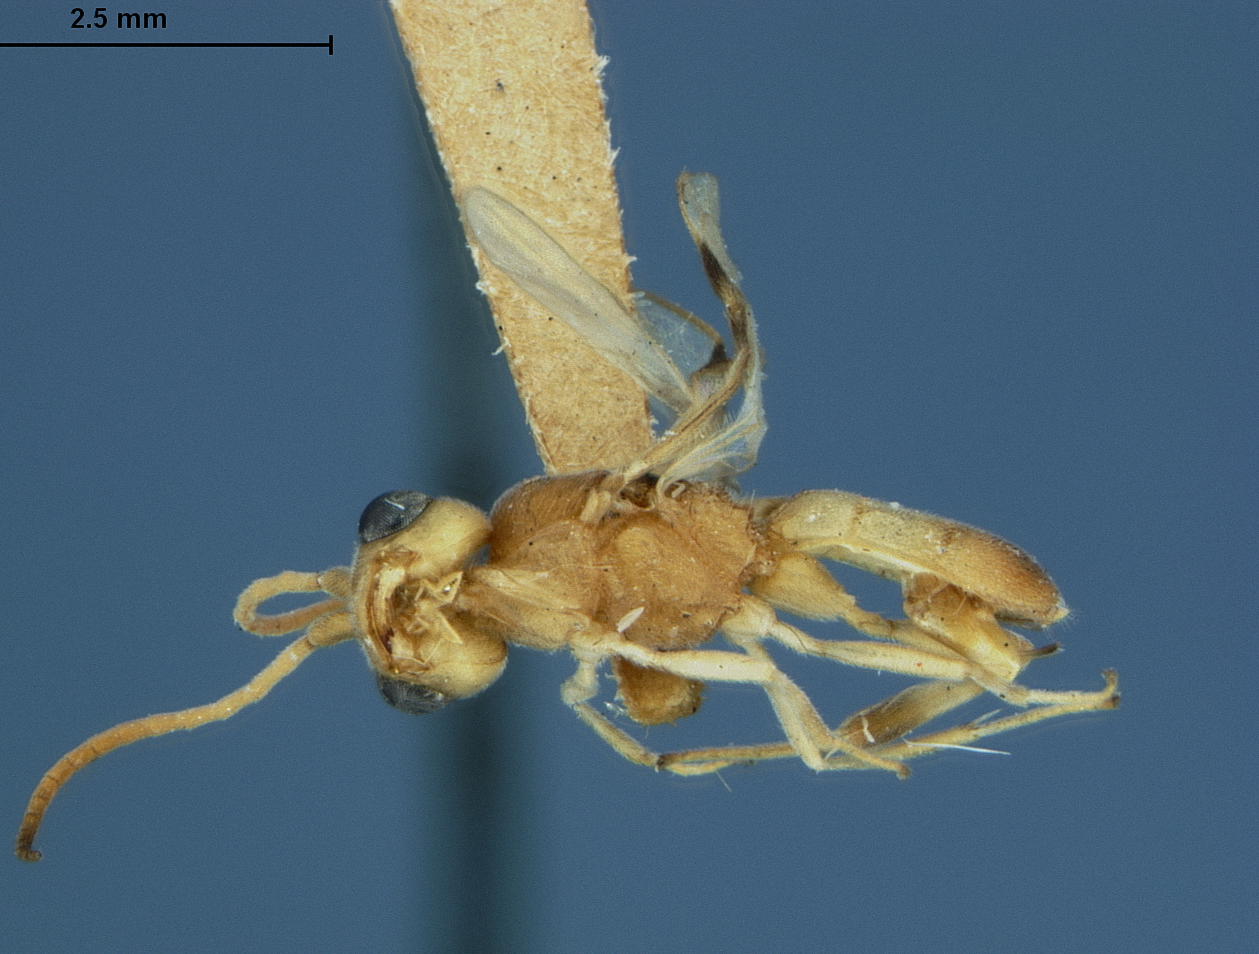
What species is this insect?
Phanerotoma philippinensis
